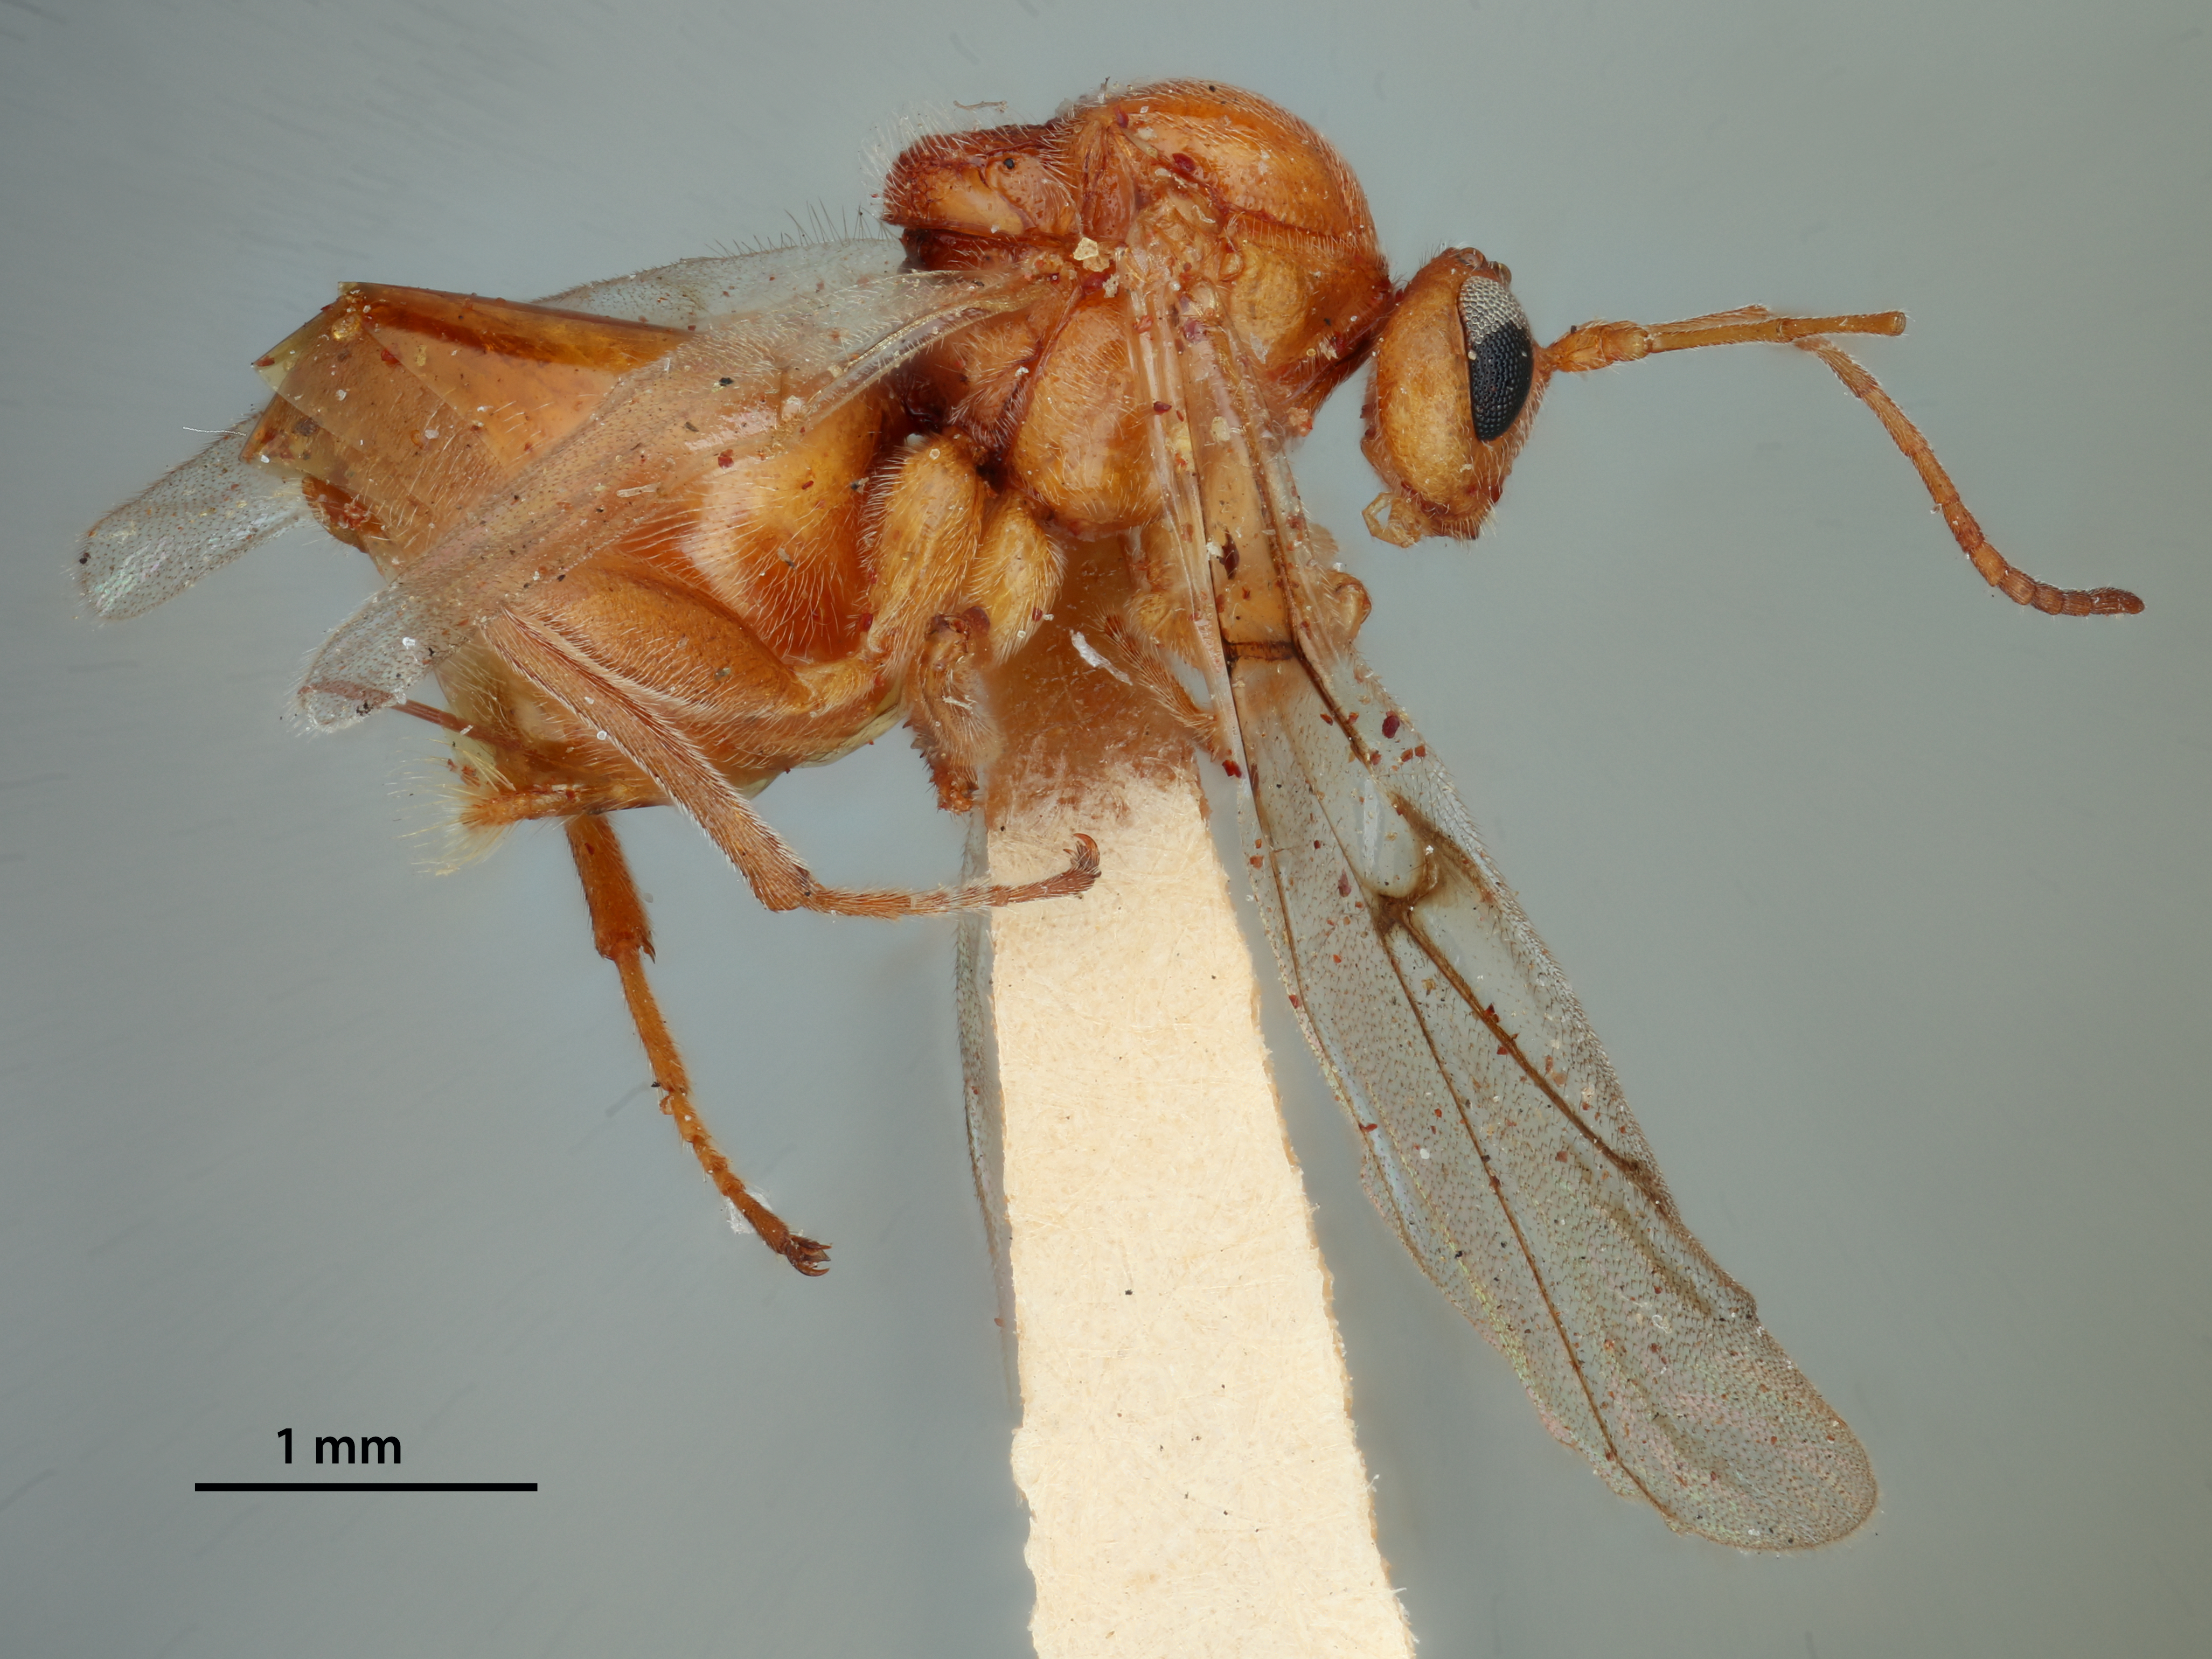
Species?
Cynips plumbea
